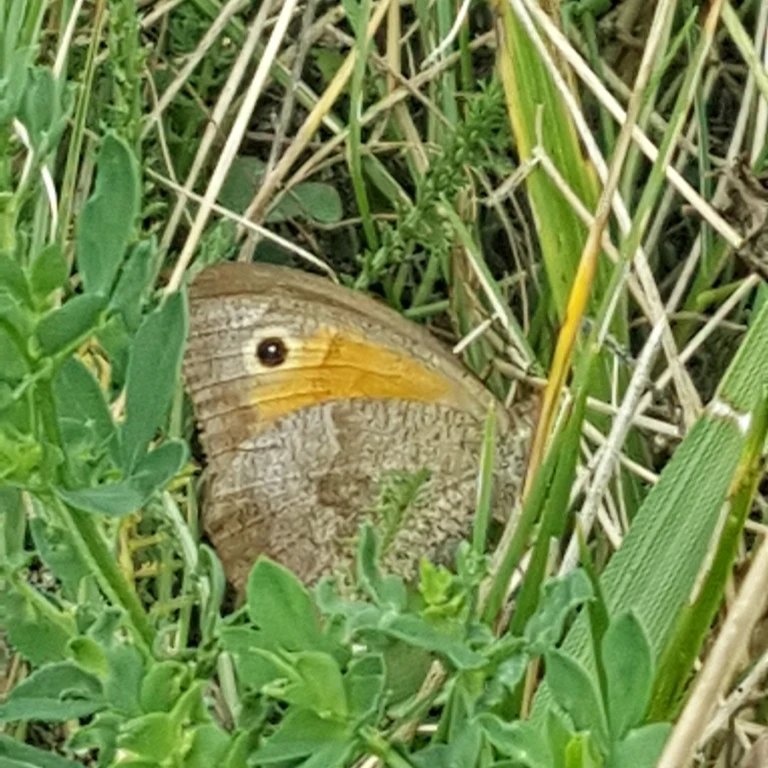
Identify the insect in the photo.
Maniola jurtina
